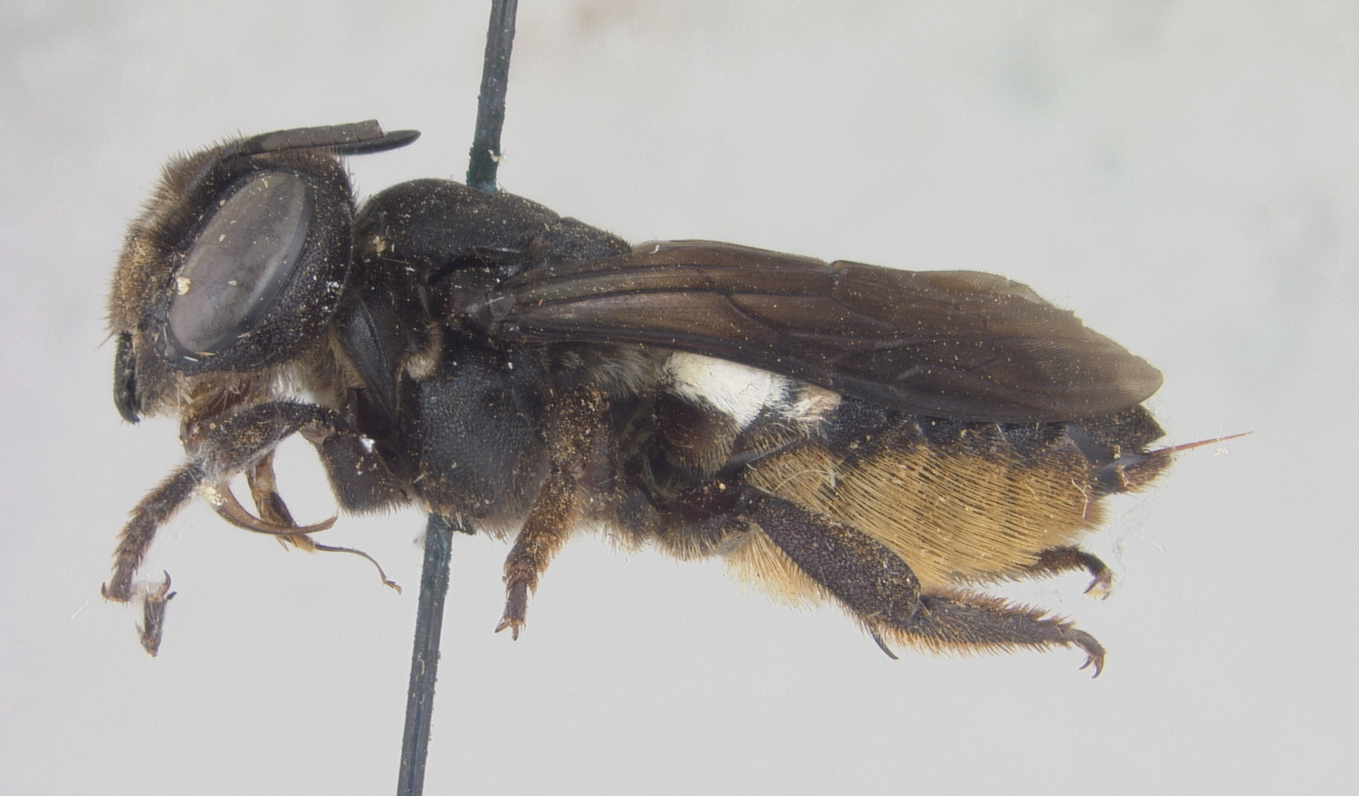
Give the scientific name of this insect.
Megachile cincturata
